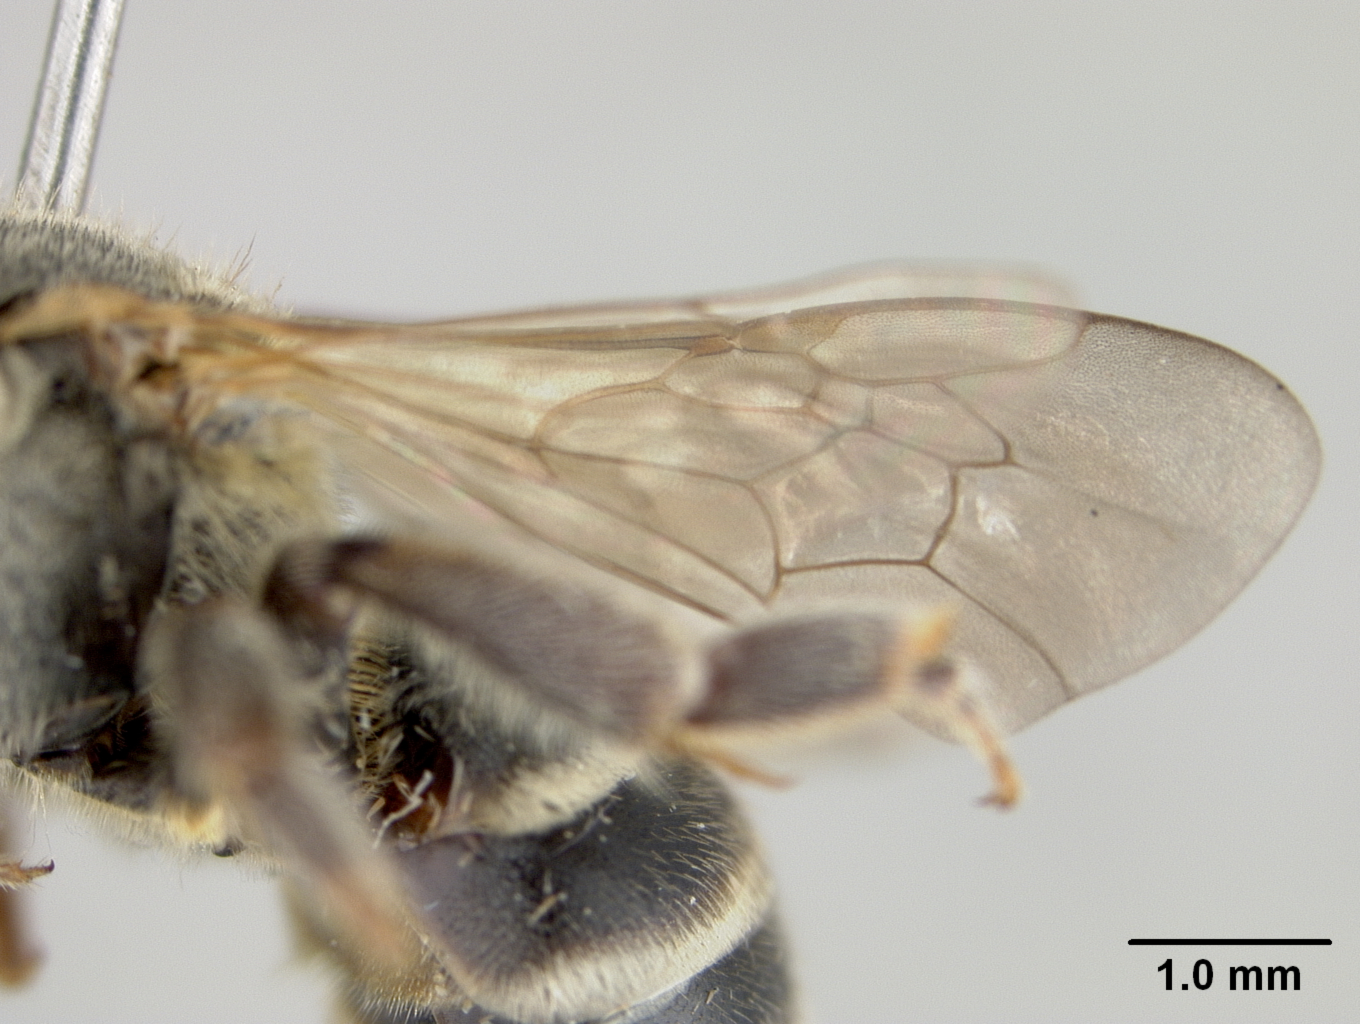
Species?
Nomia austella
